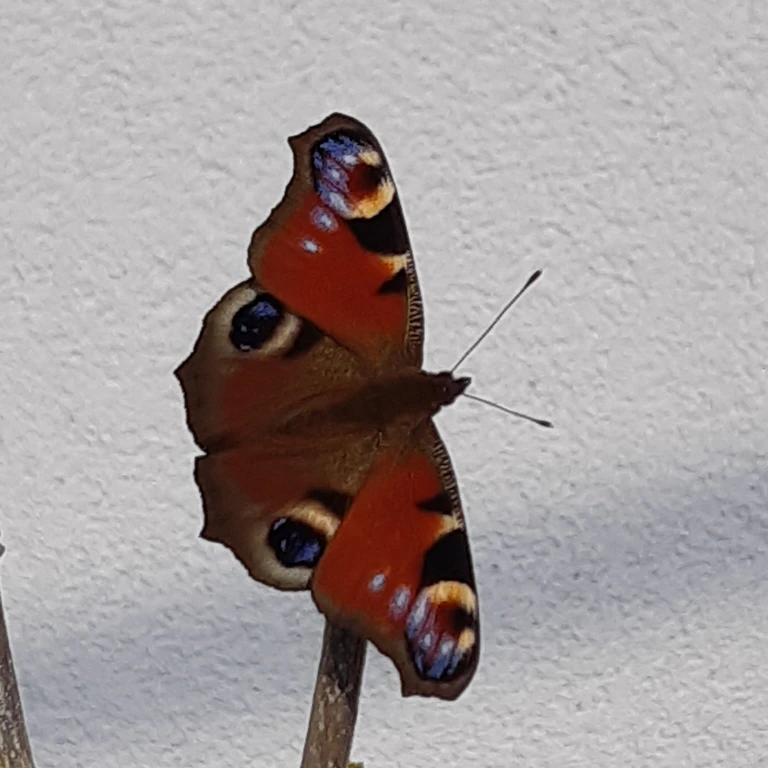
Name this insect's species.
Aglais io
